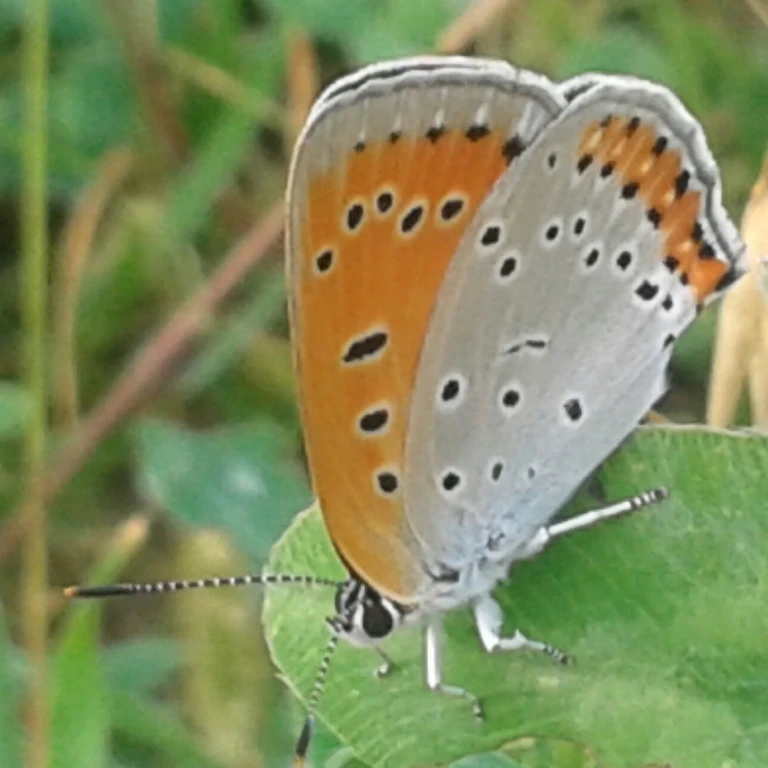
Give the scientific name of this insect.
Lycaena dispar
